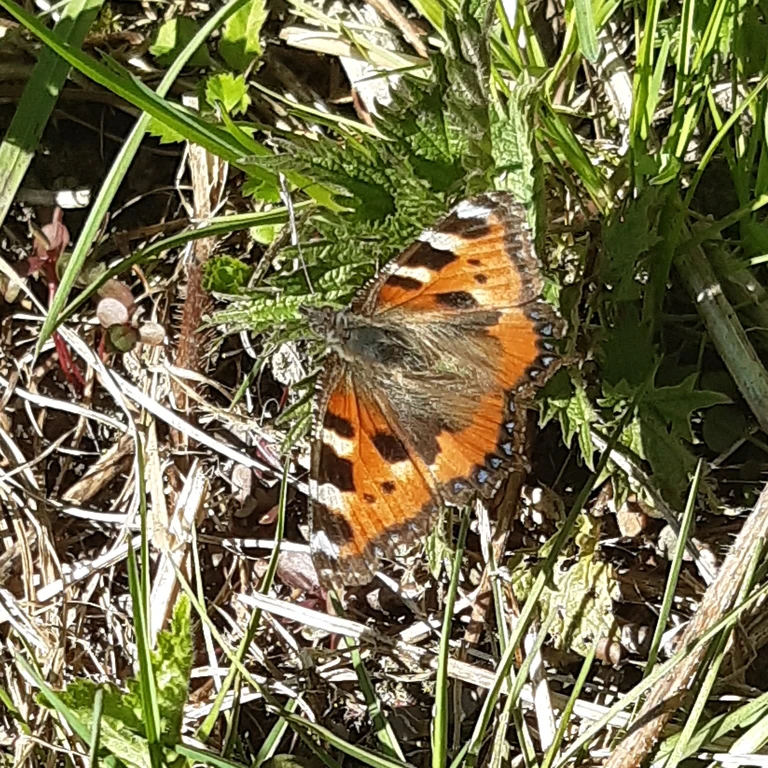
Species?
Aglais urticae
